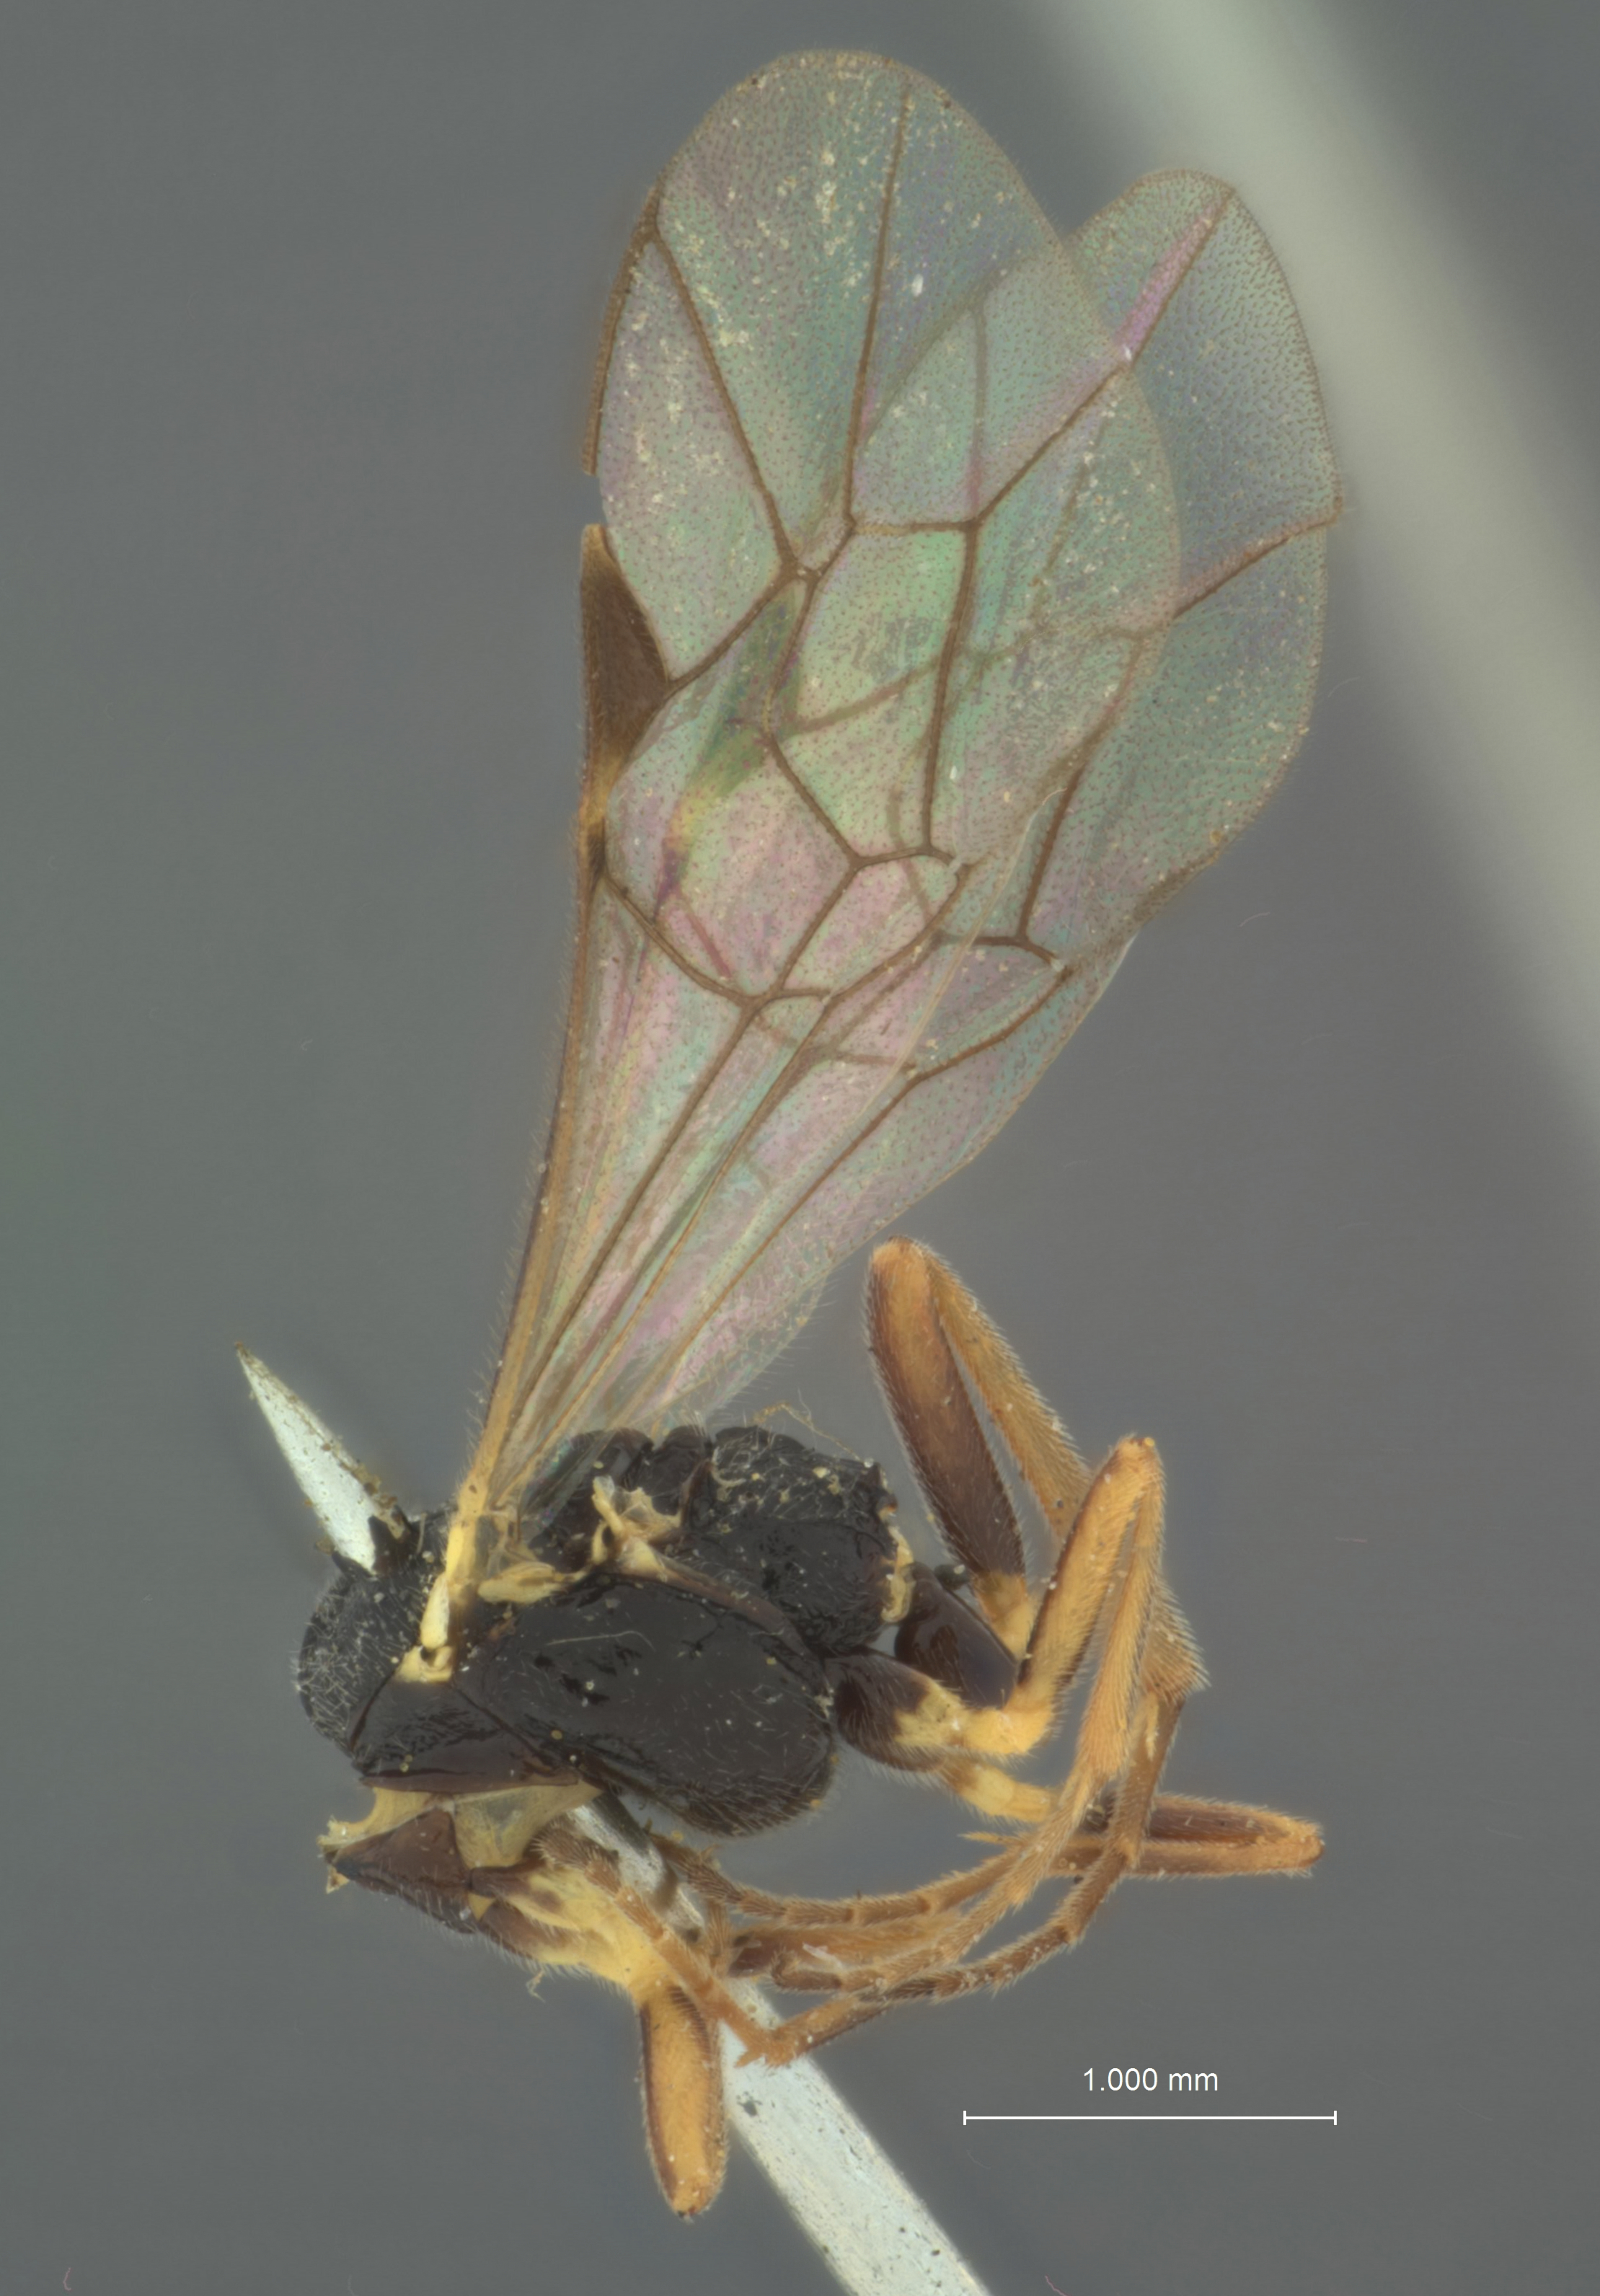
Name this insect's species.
Bioblapsis tricincta
